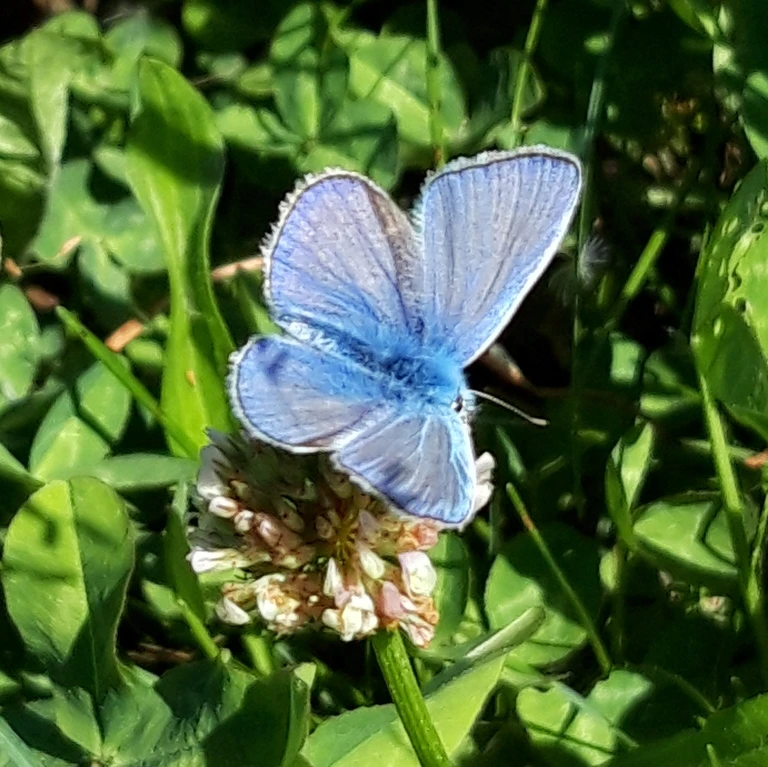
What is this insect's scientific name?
Polyommatus icarus
